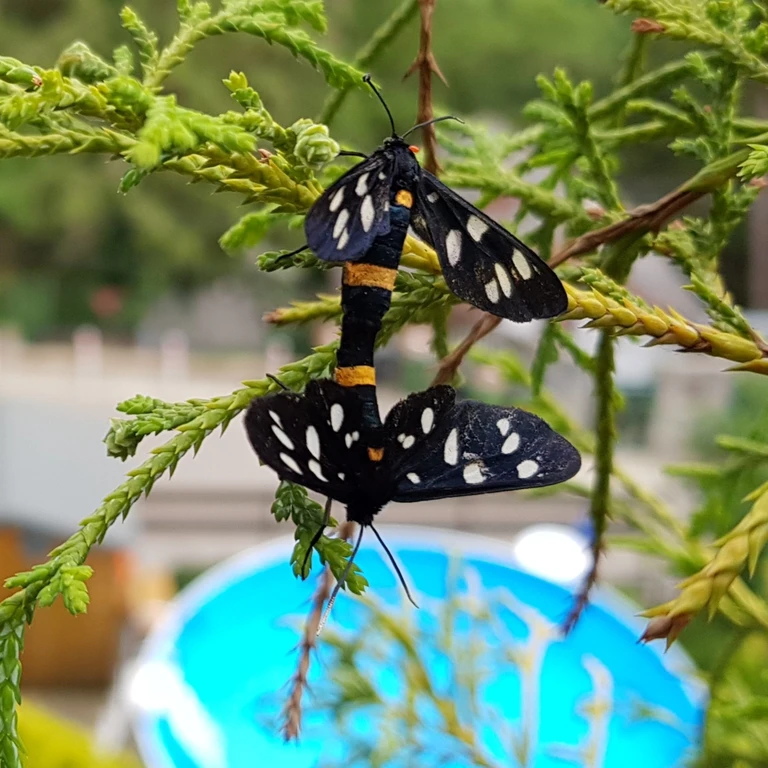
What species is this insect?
Amata phegea
